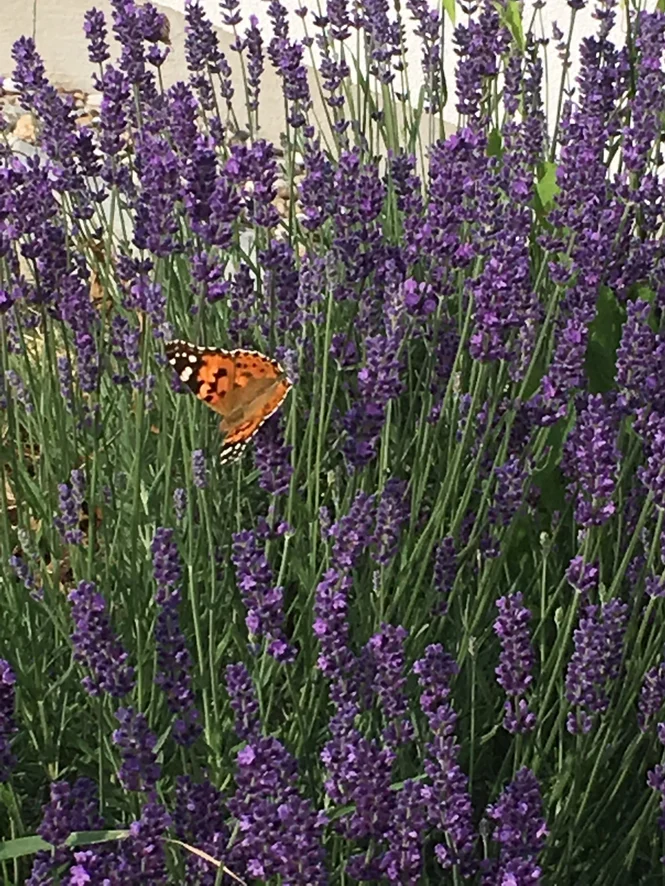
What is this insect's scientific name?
Vanessa cardui
